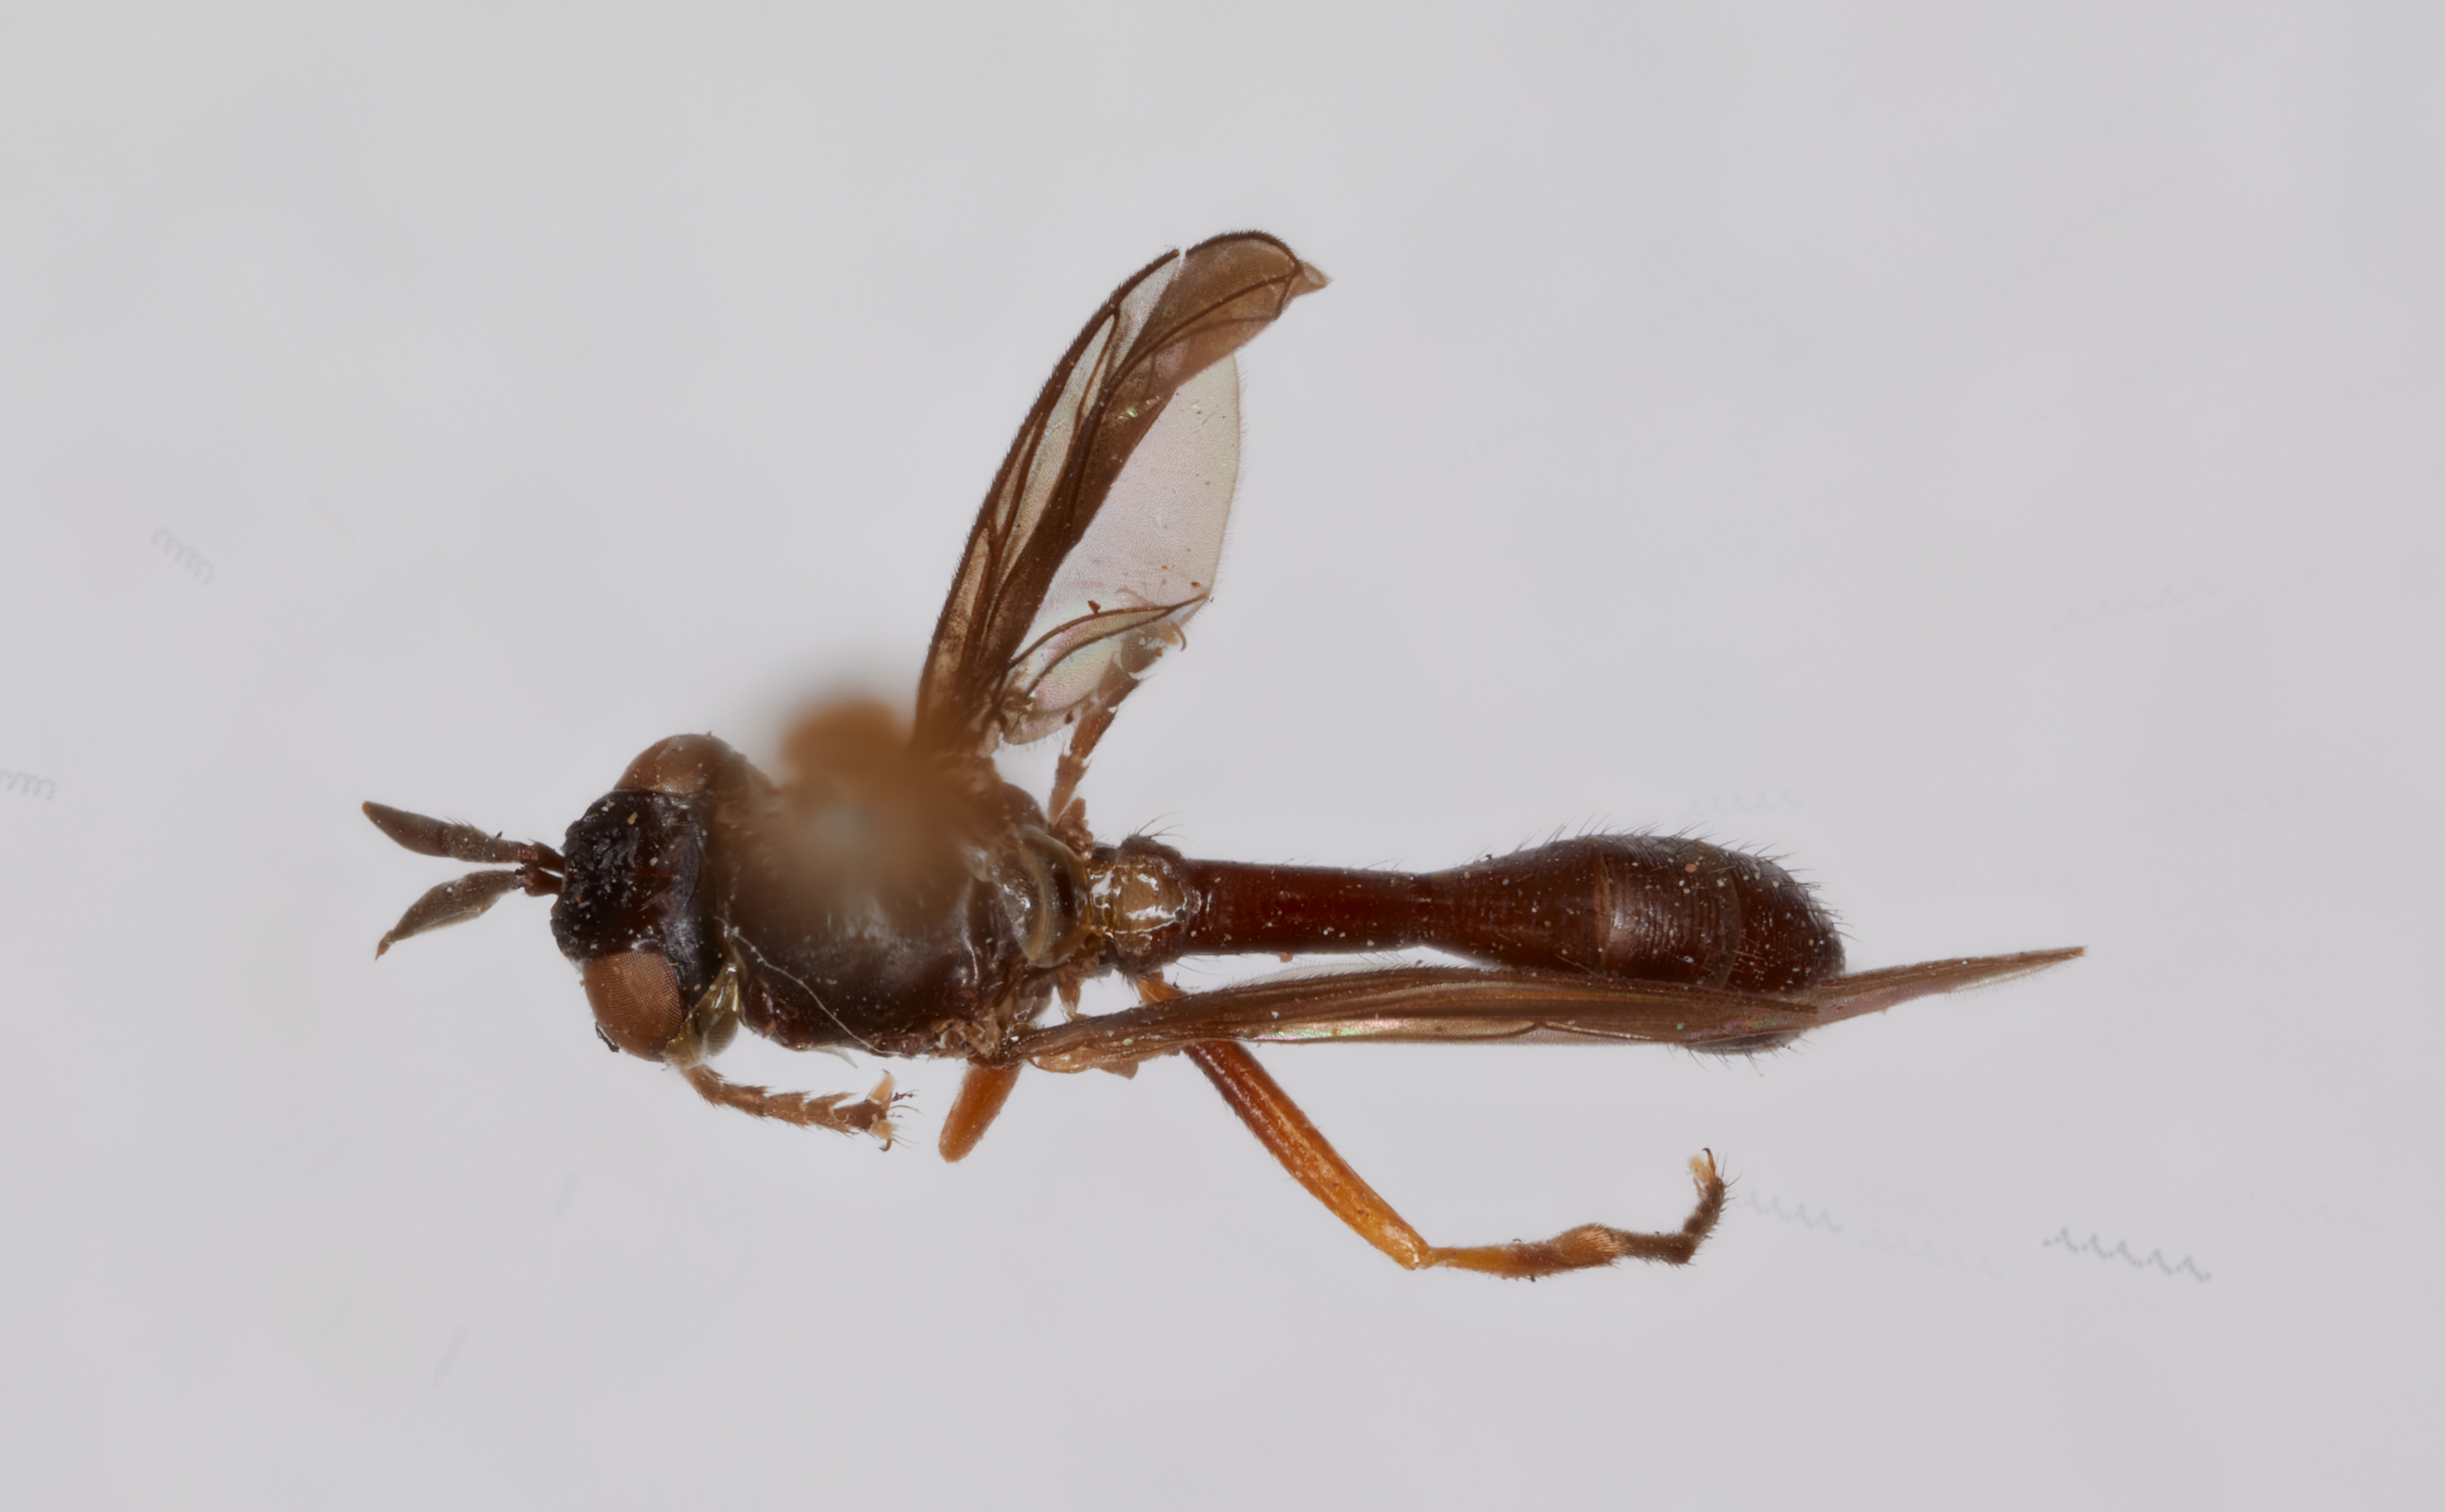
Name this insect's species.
Microconops atratula (also Mallochoconops atratulus)
